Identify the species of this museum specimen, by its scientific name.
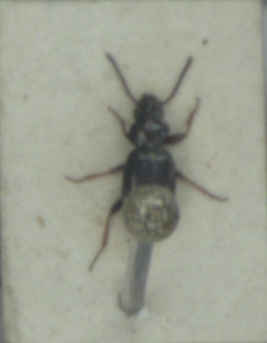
Bembidion lampros
